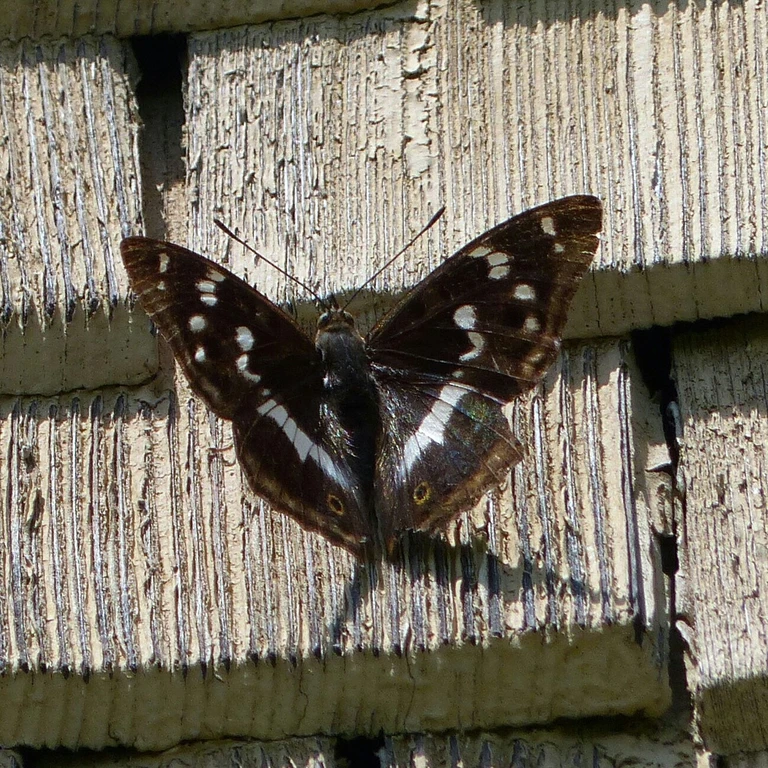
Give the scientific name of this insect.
Apatura iris
